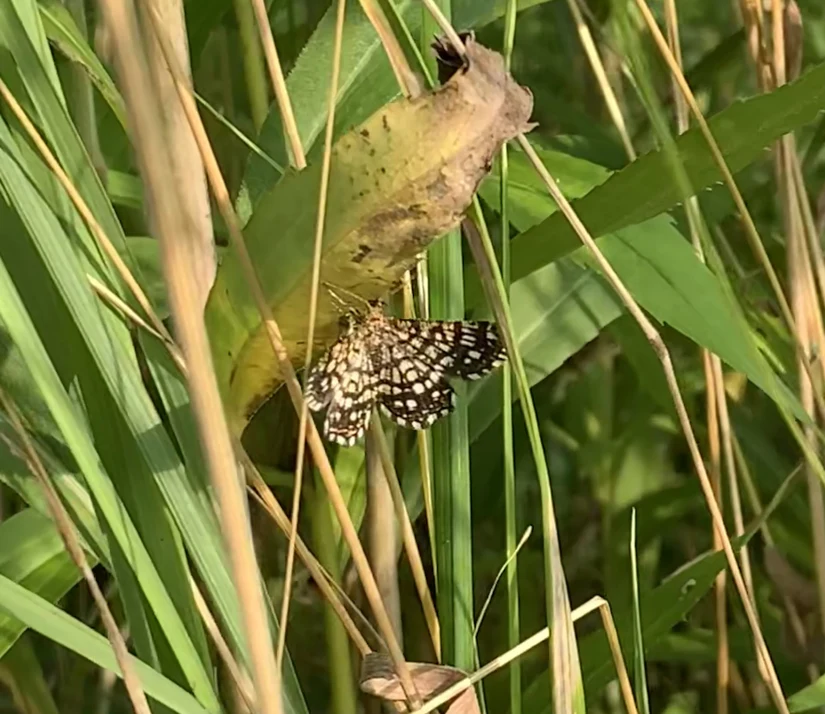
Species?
Chiasmia clathrata
